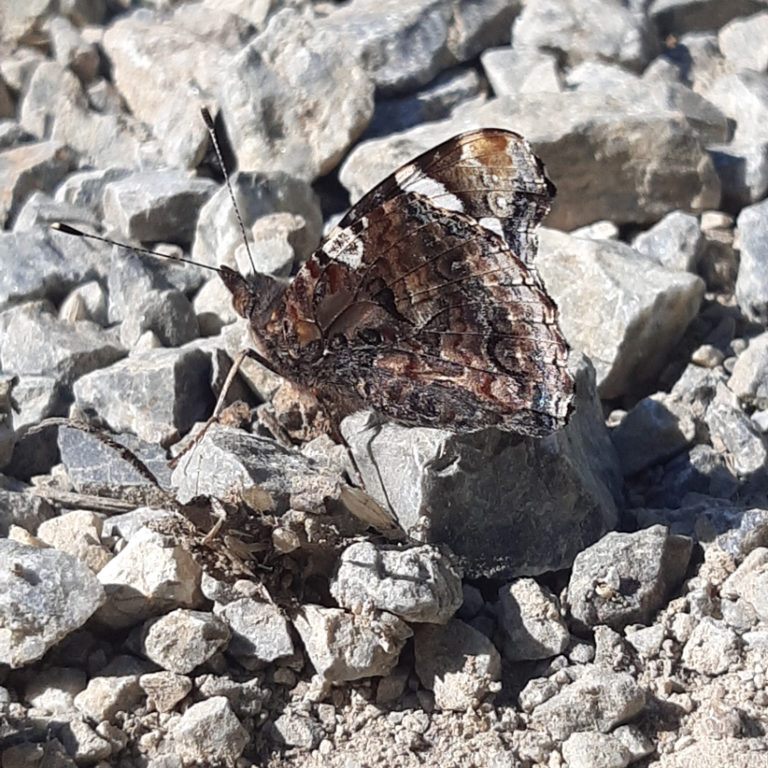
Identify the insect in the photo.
Vanessa atalanta
